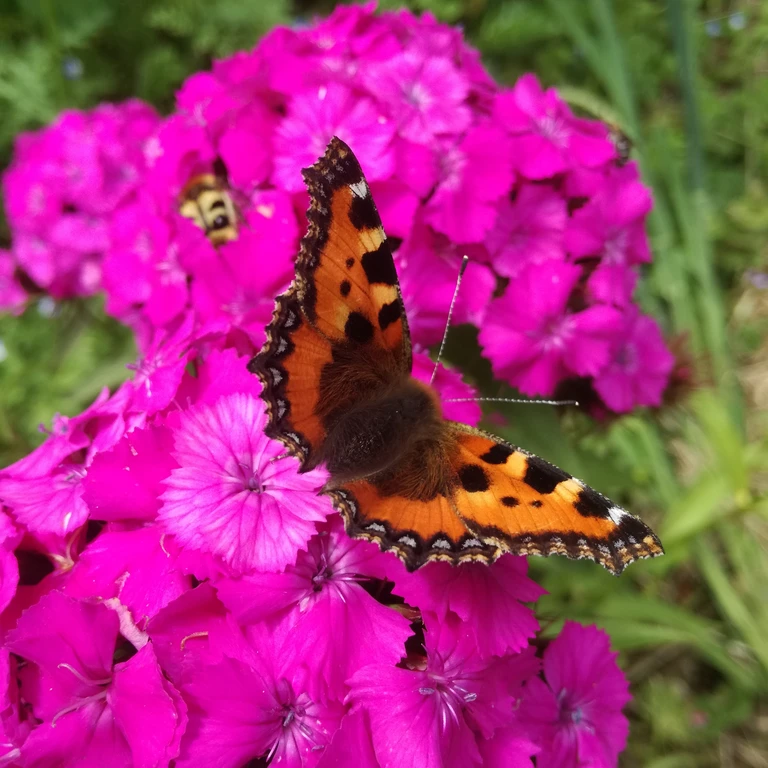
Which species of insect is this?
Aglais urticae
